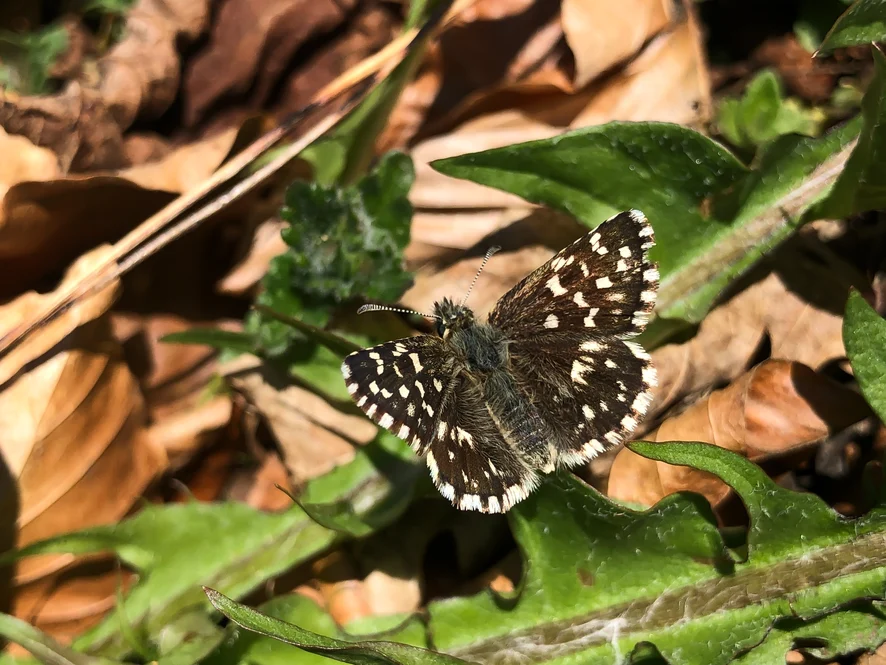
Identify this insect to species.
Pyrgus malvae
